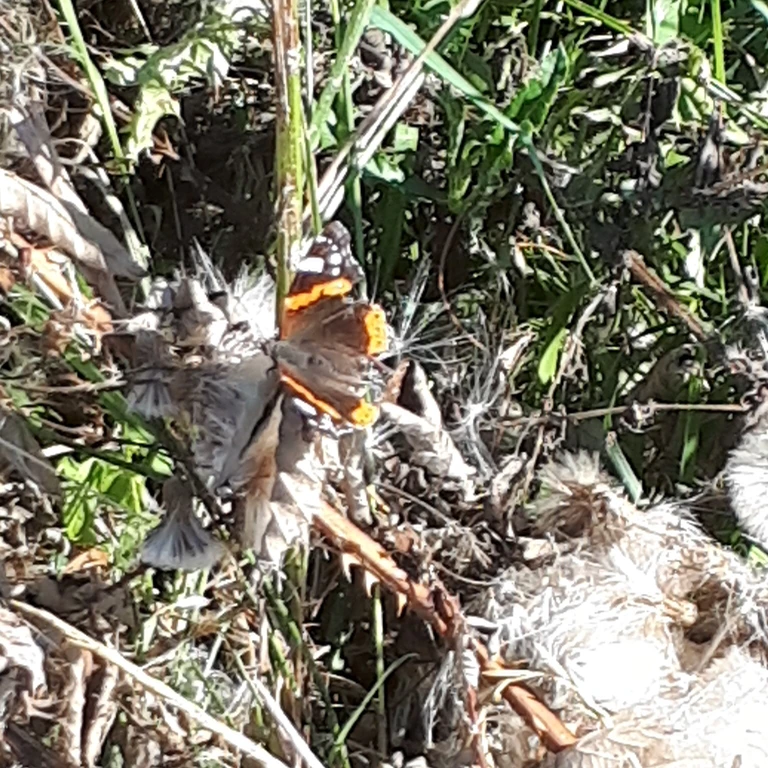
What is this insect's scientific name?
Vanessa atalanta
